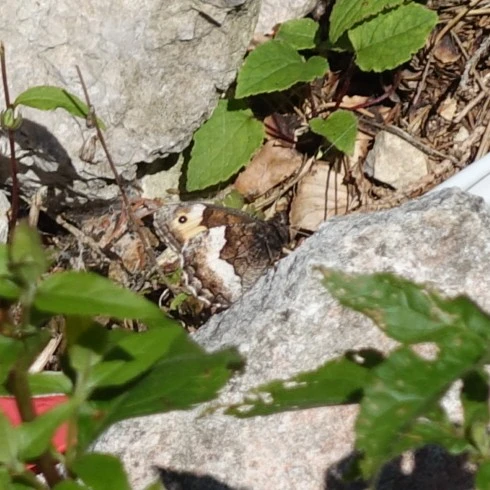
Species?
Hipparchia alcyone
